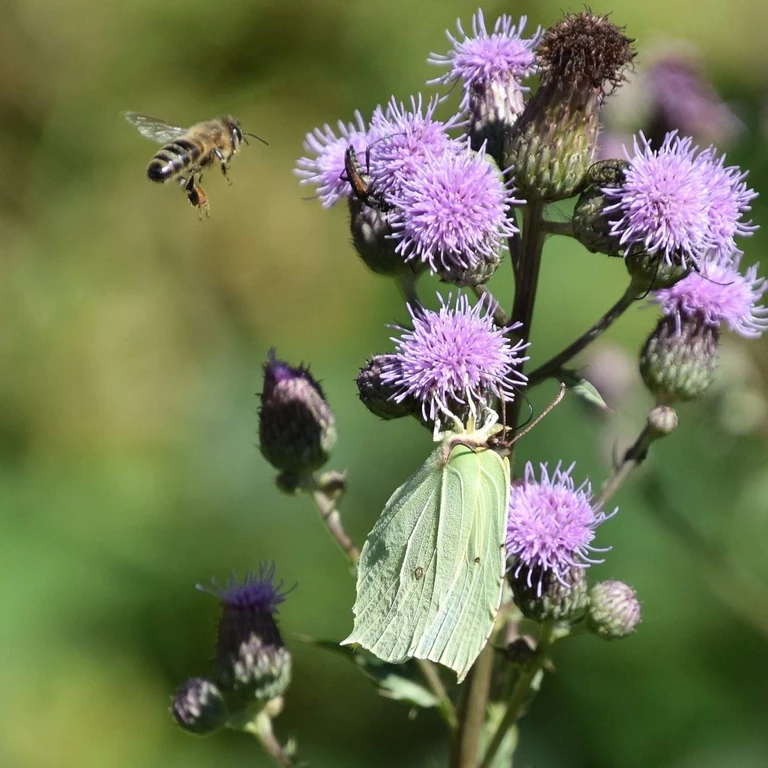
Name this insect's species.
Gonepteryx rhamni
